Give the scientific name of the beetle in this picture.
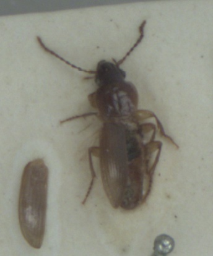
Pterostichus minor
